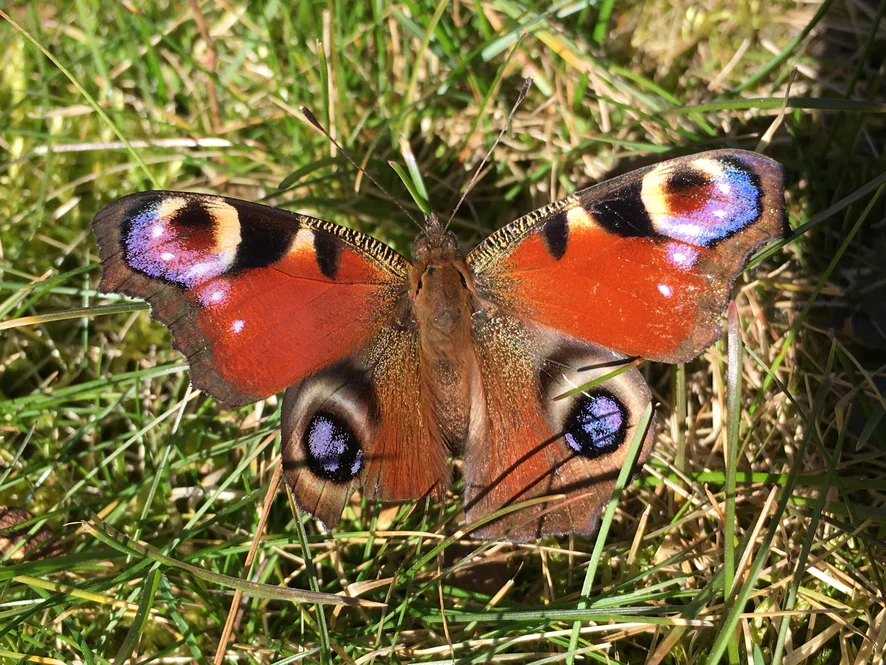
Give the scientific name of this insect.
Aglais io
